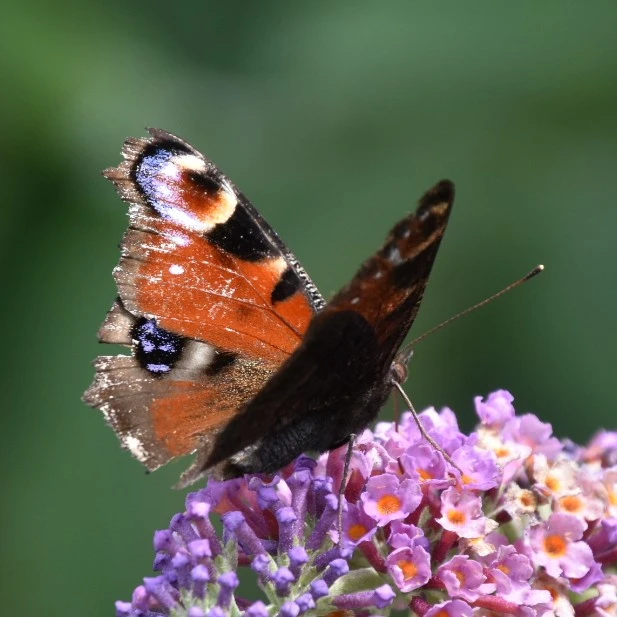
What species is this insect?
Aglais io
